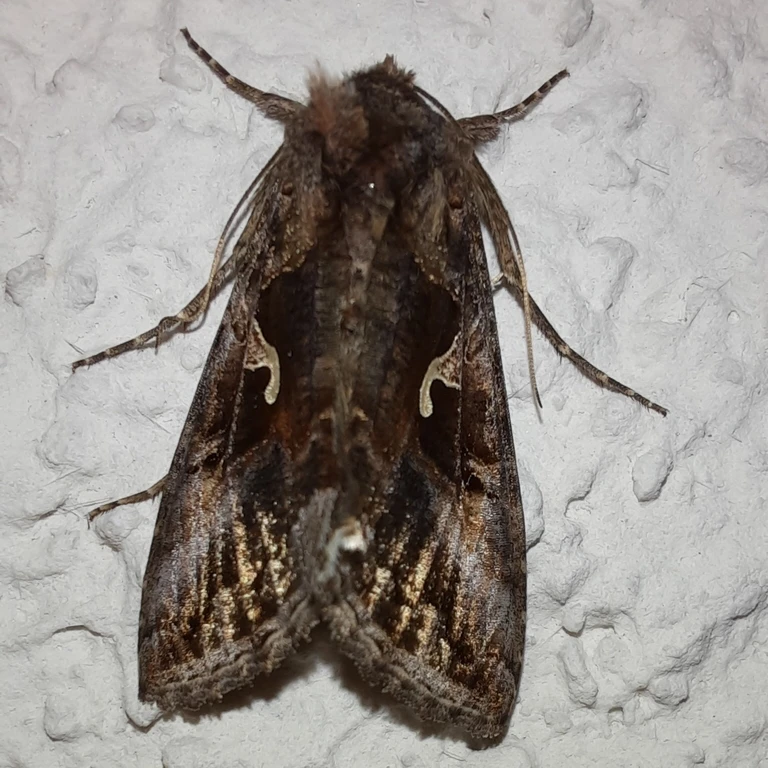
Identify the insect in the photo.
Autographa gamma
